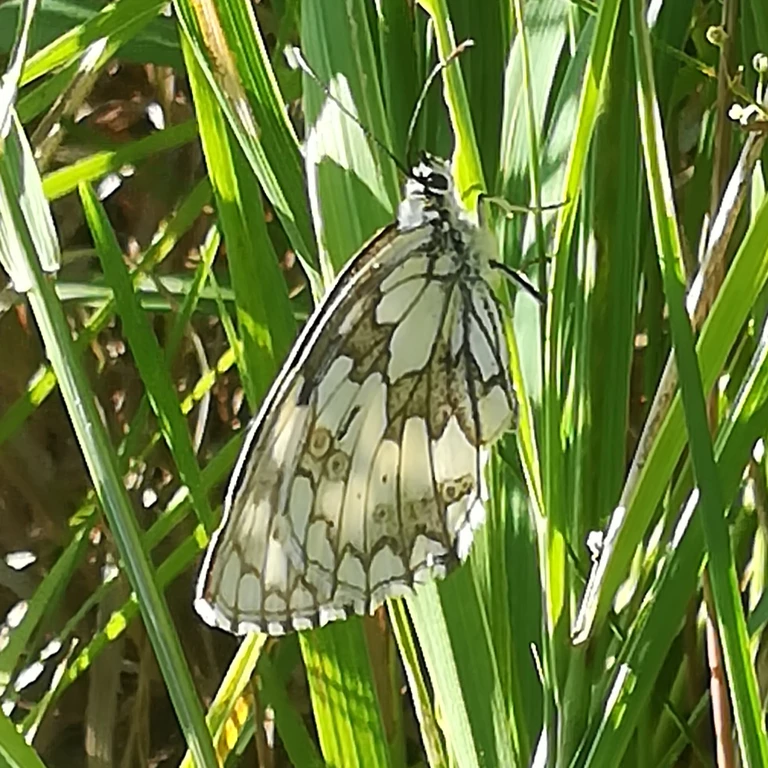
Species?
Melanargia galathea
